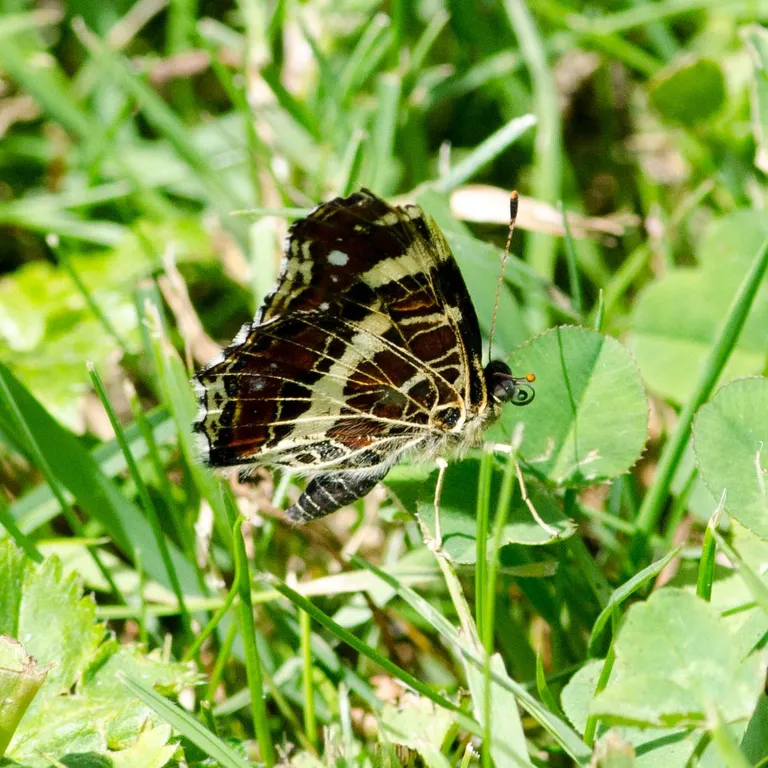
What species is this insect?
Araschnia levana
